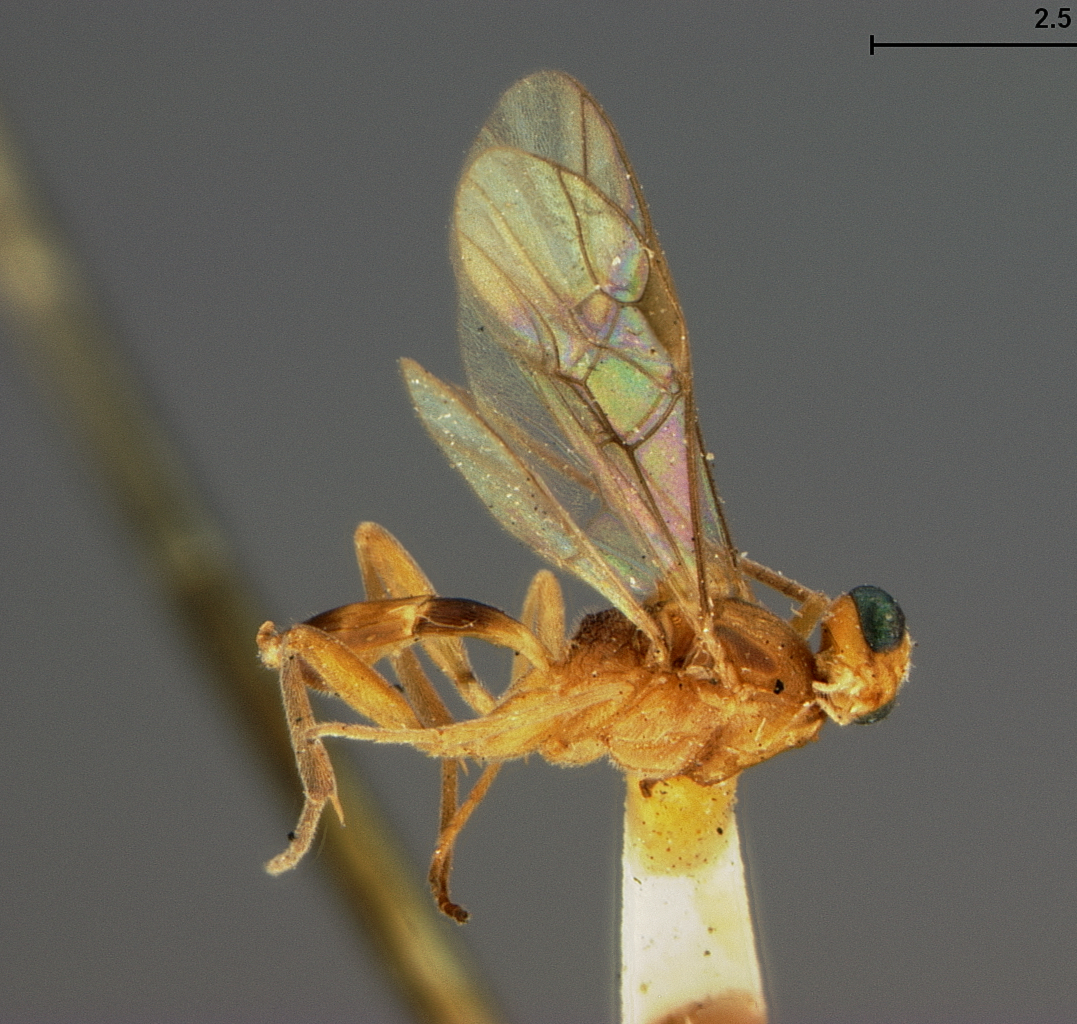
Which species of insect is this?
Meteorus floridanus
